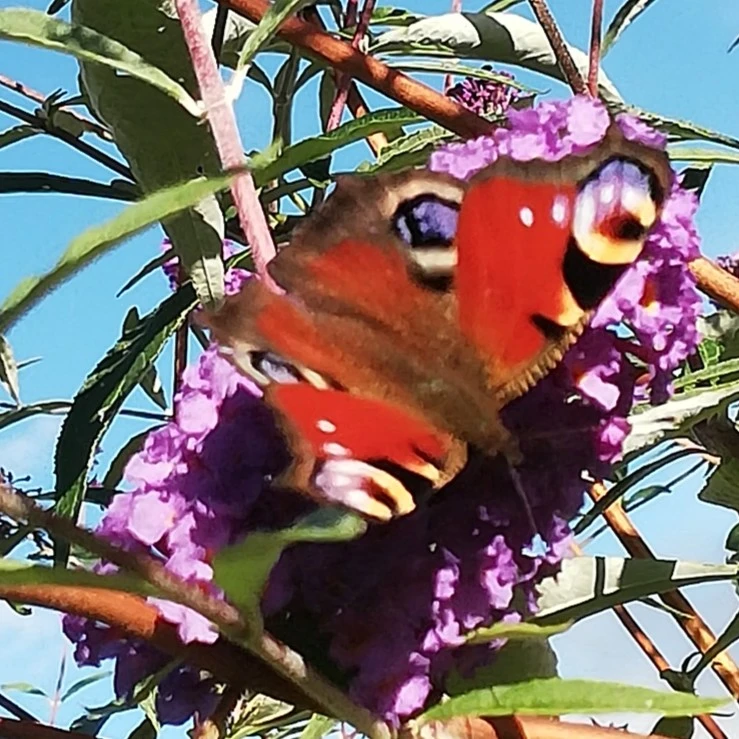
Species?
Aglais io
